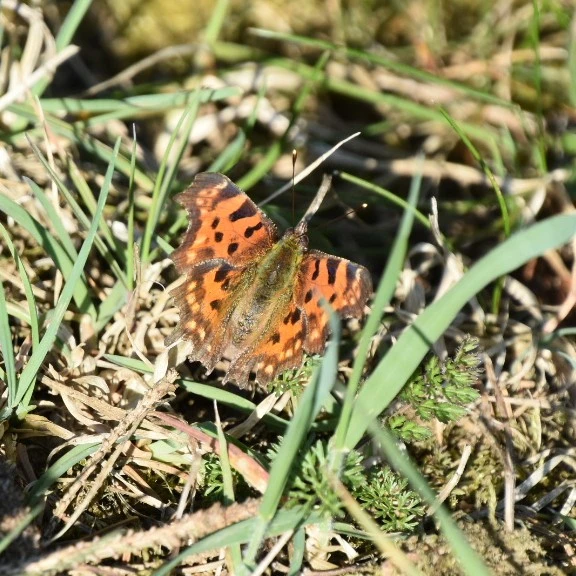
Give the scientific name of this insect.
Polygonia c-album
